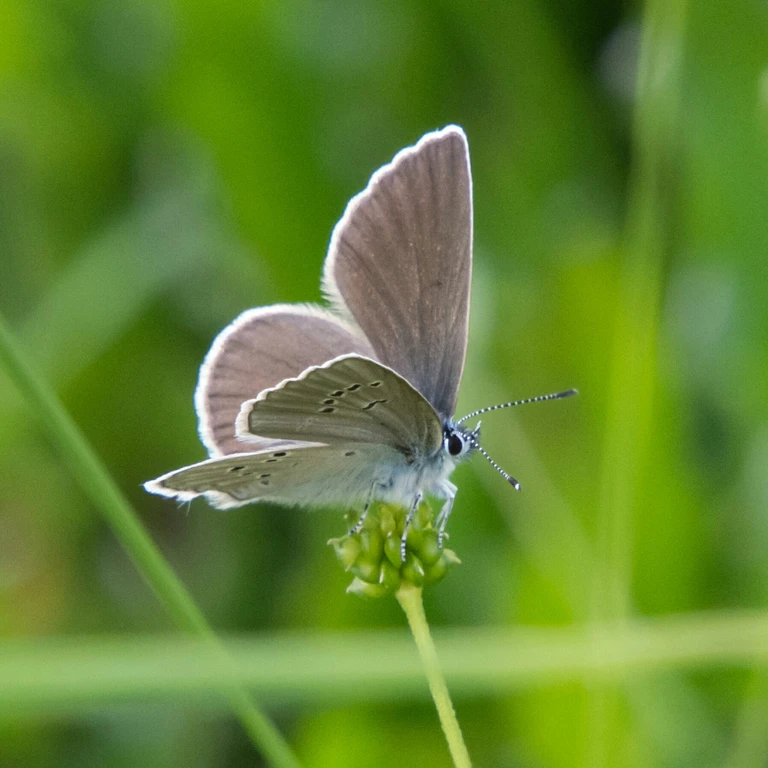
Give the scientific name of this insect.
Cyaniris semiargus
